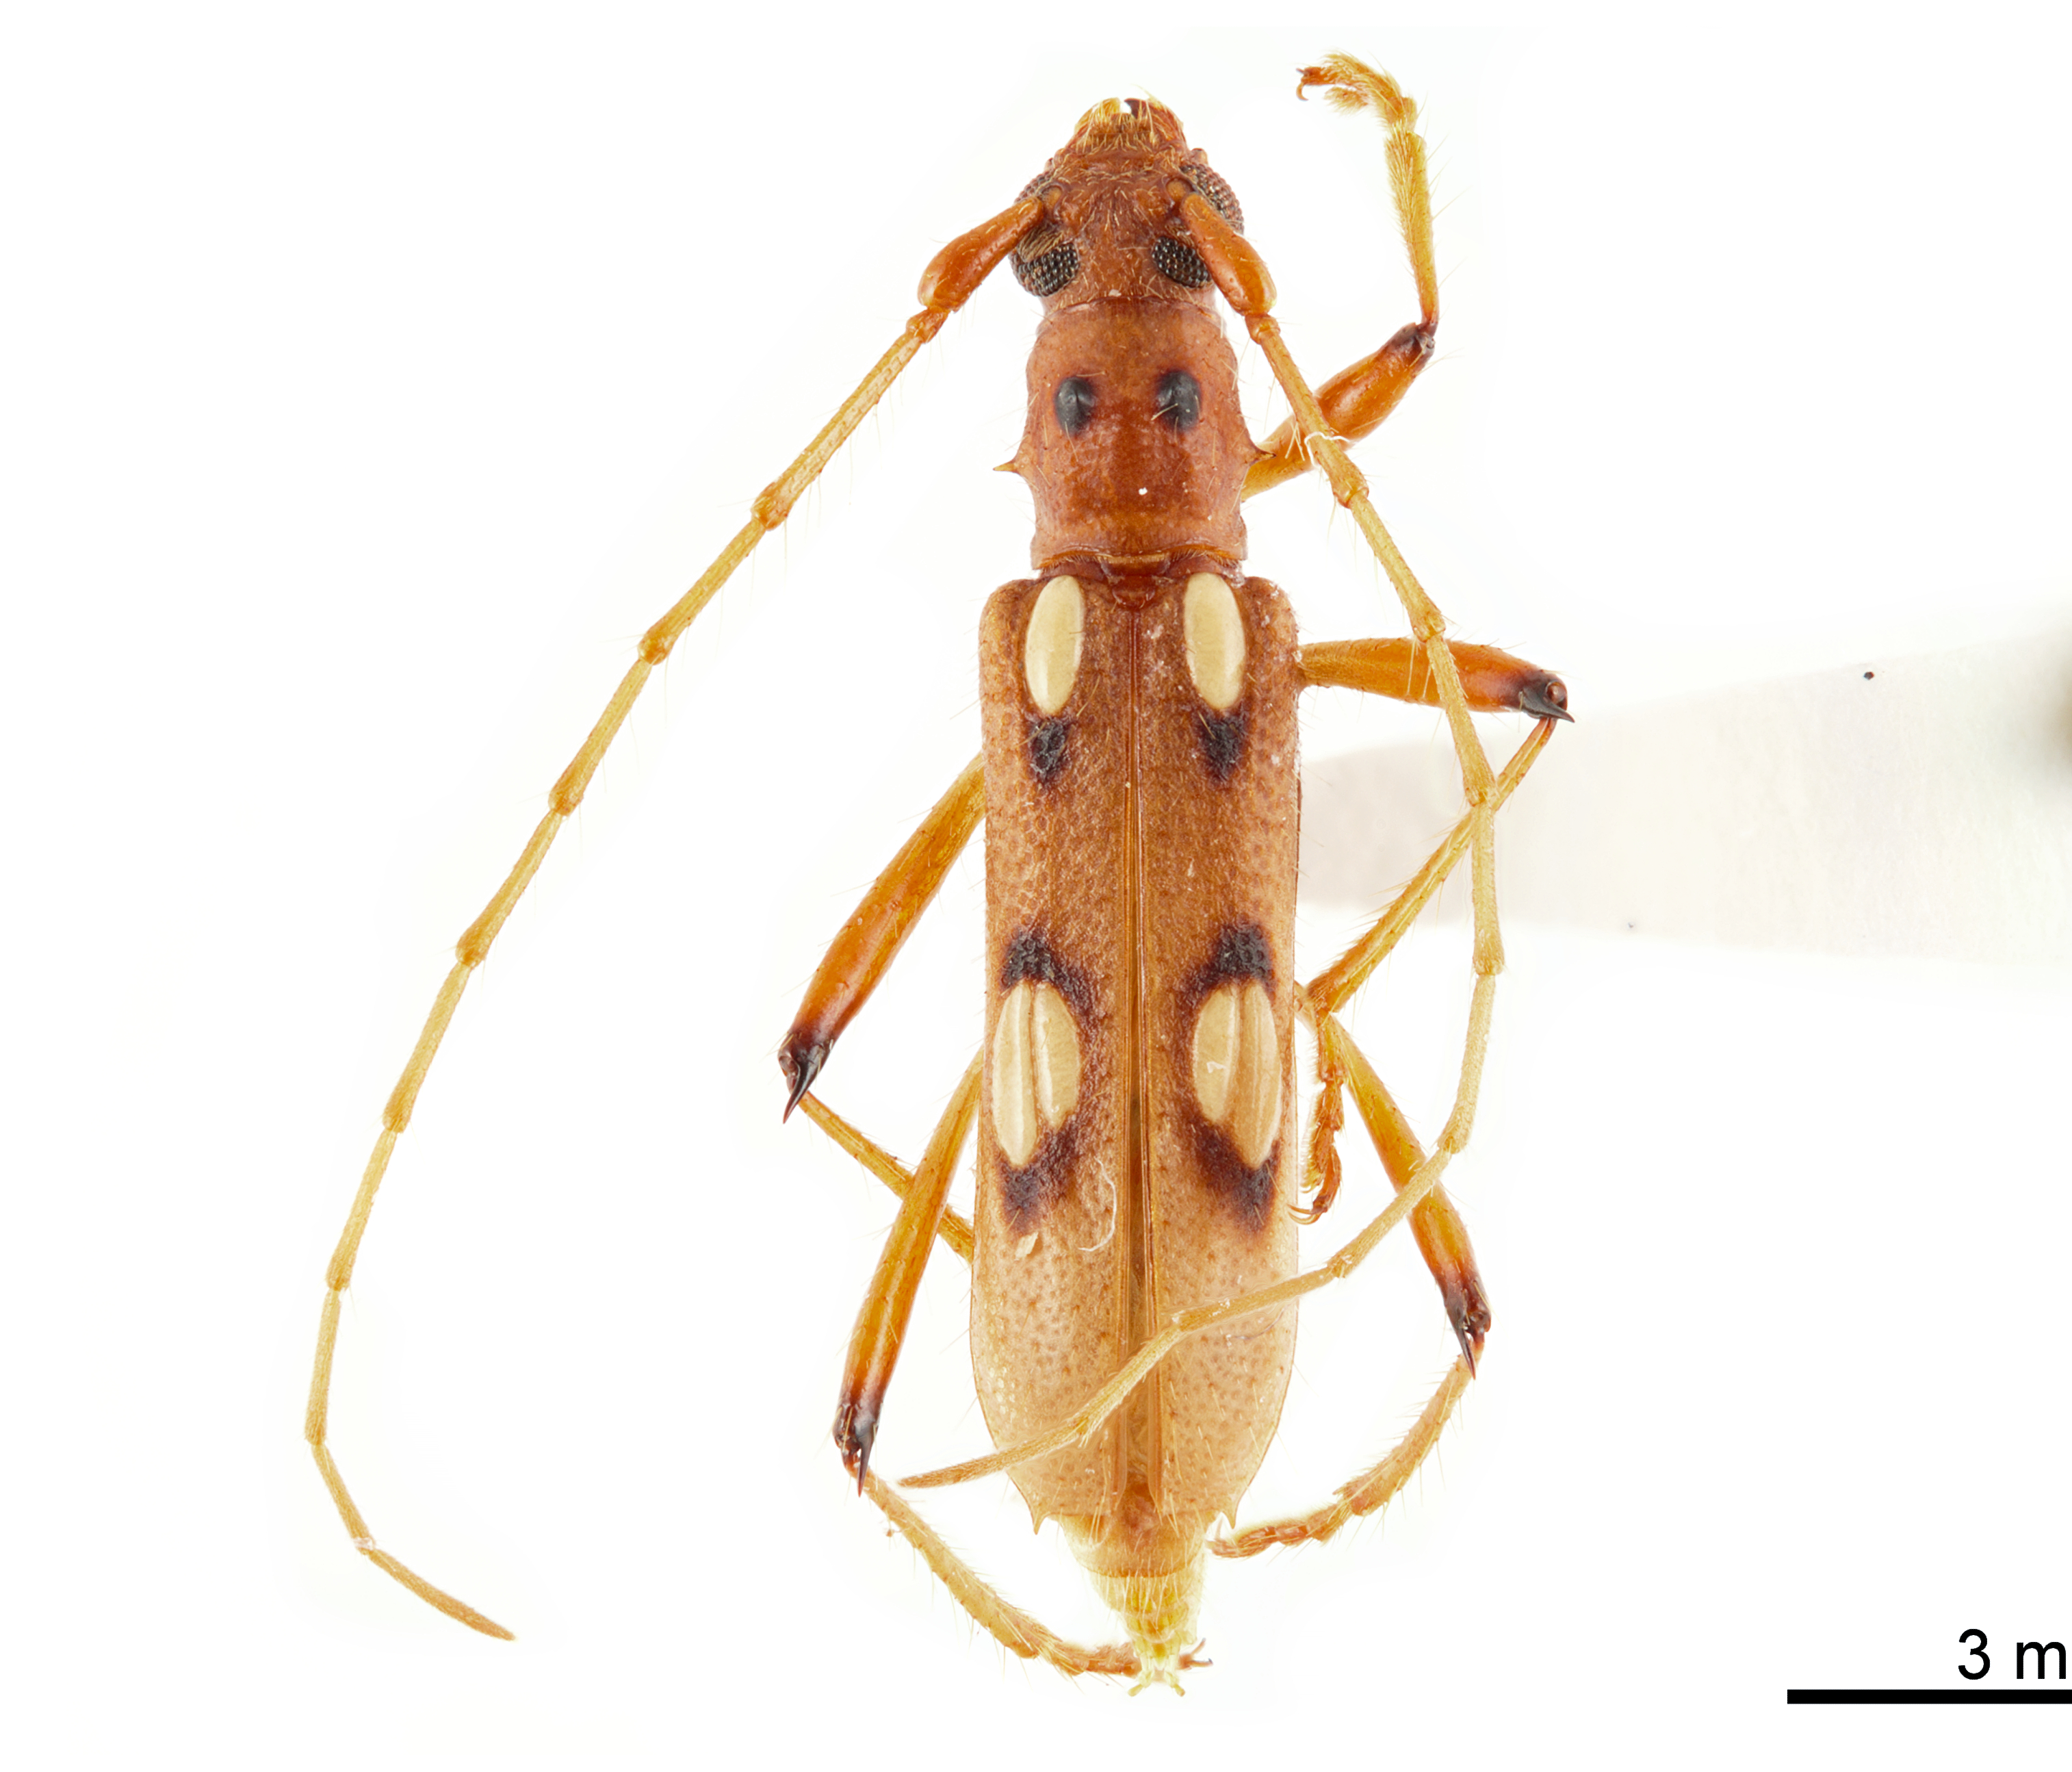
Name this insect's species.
Beraba cheilaria
